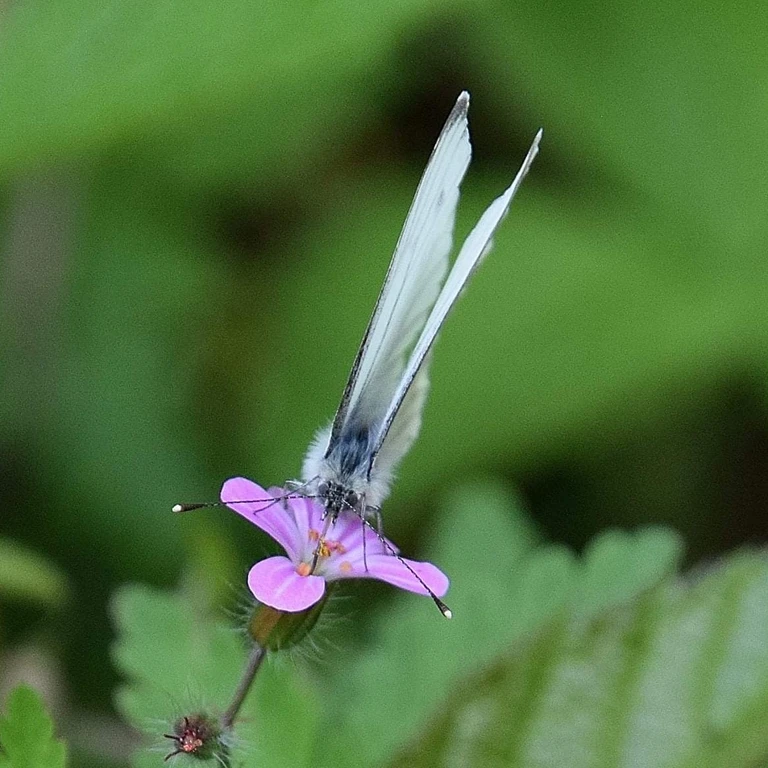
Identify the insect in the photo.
Pieris napi
